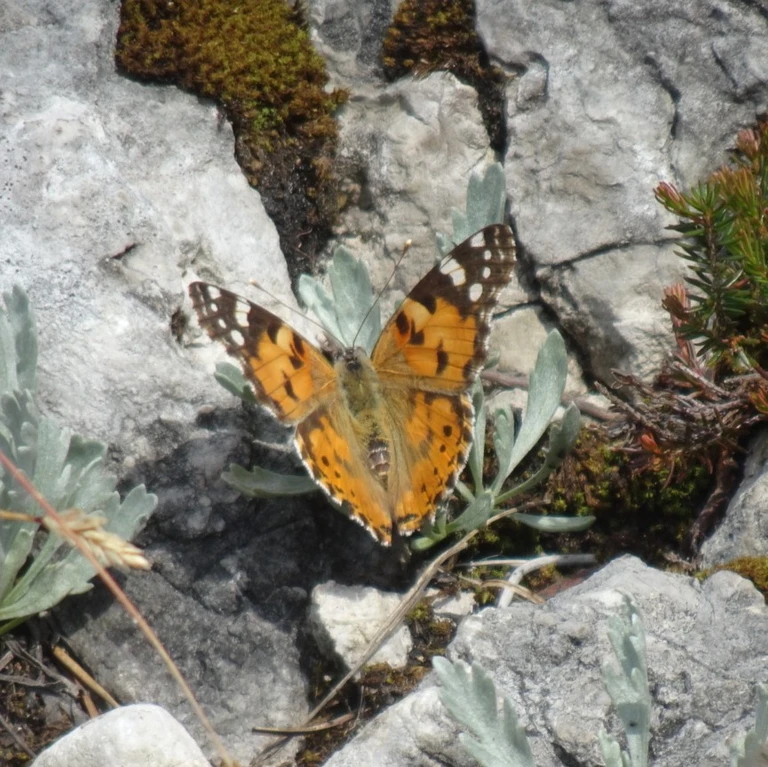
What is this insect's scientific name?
Vanessa cardui
